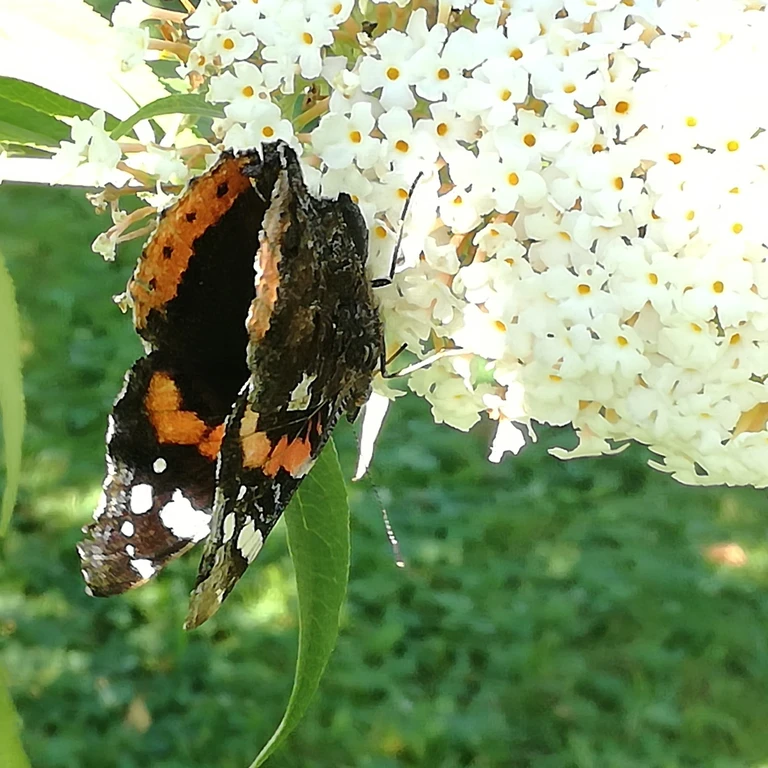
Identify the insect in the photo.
Vanessa atalanta
